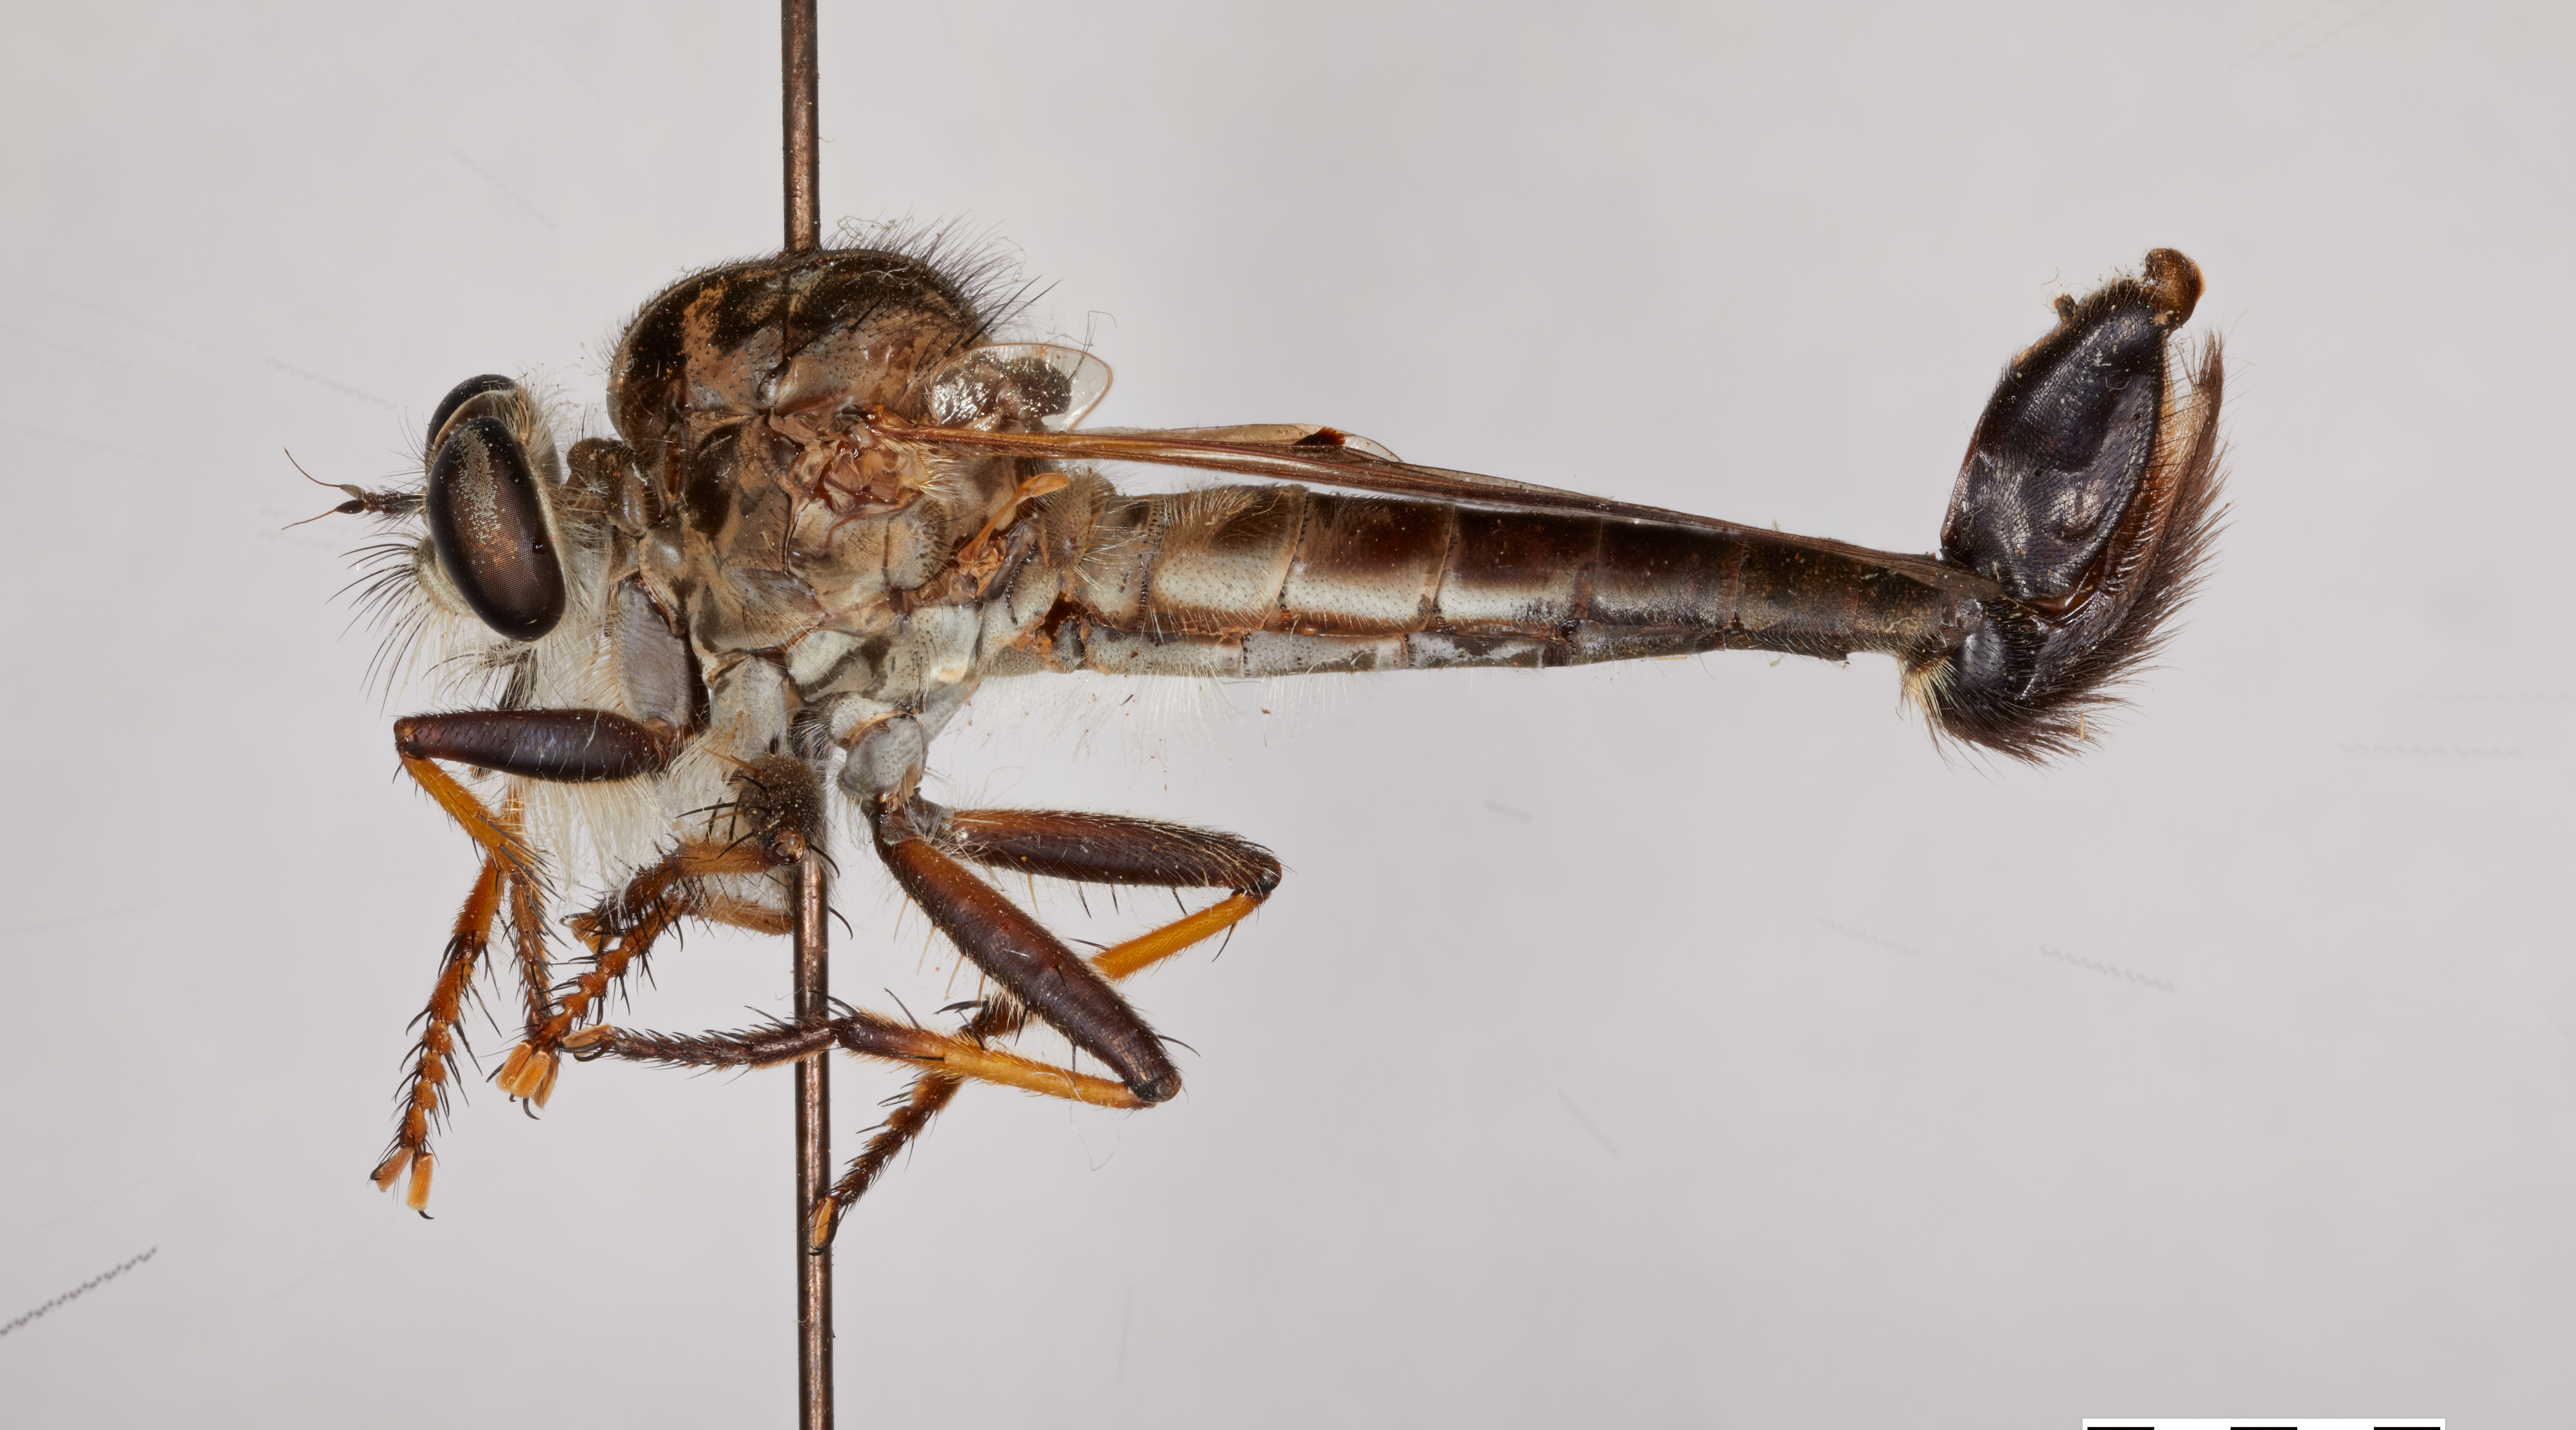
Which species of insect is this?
Efferia bromleyi
